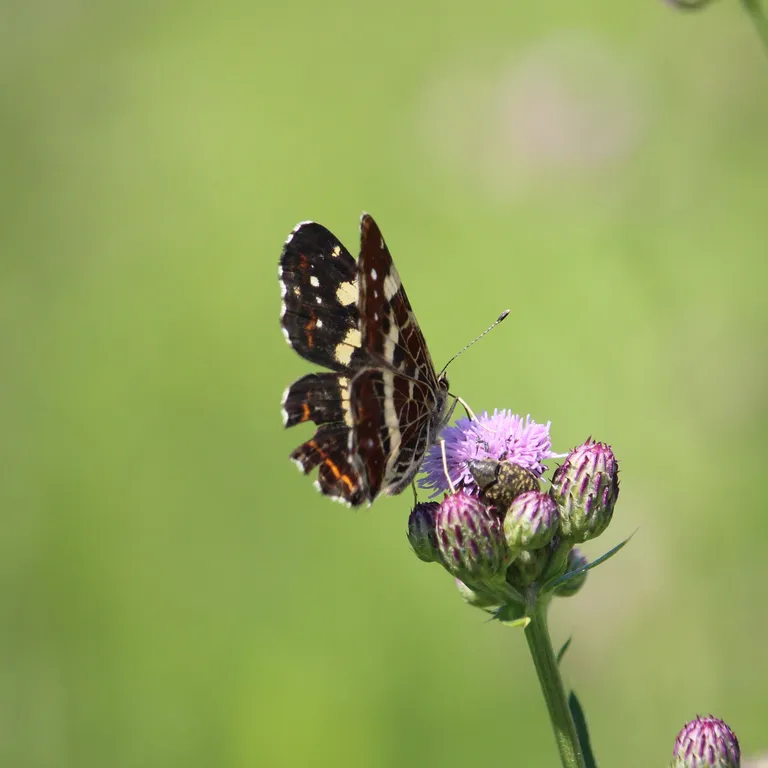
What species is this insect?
Araschnia levana
